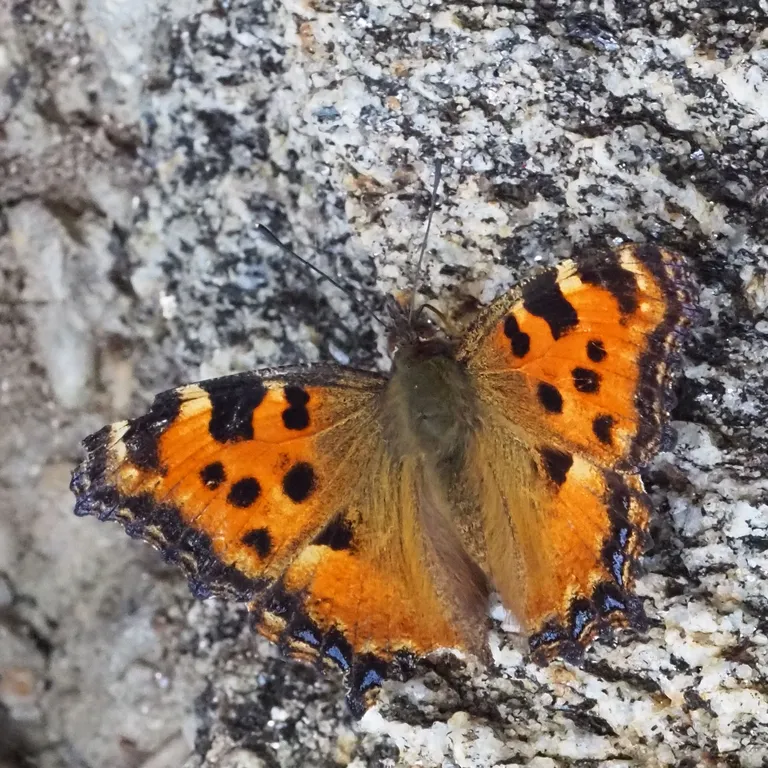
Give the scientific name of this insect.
Nymphalis polychloros
